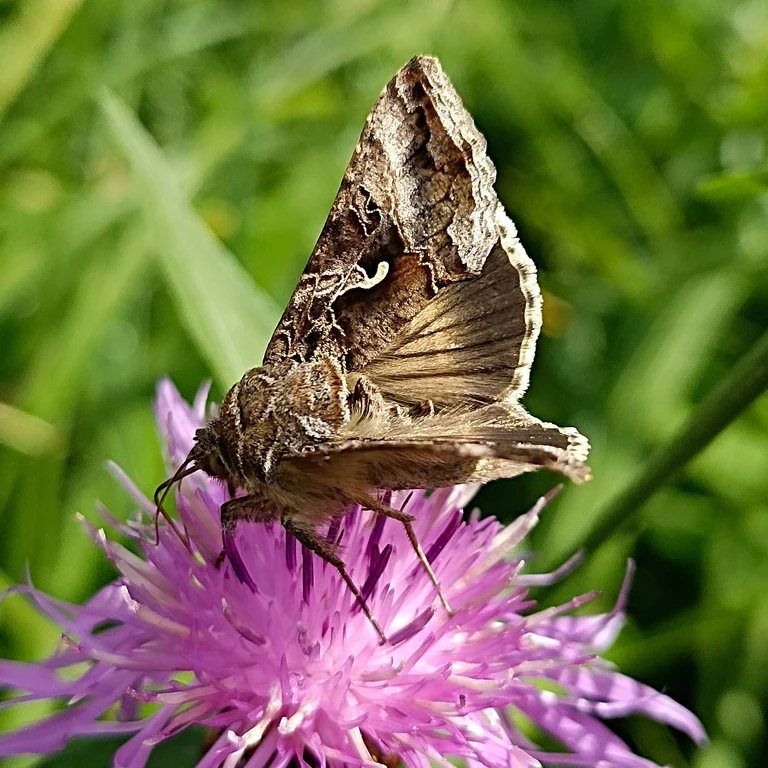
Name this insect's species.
Autographa gamma
